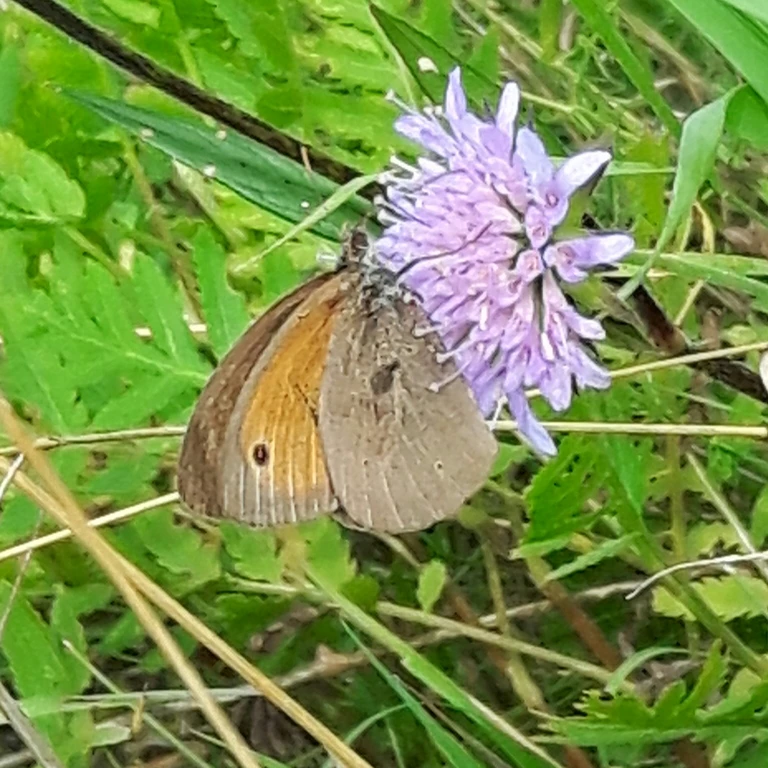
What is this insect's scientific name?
Maniola jurtina
